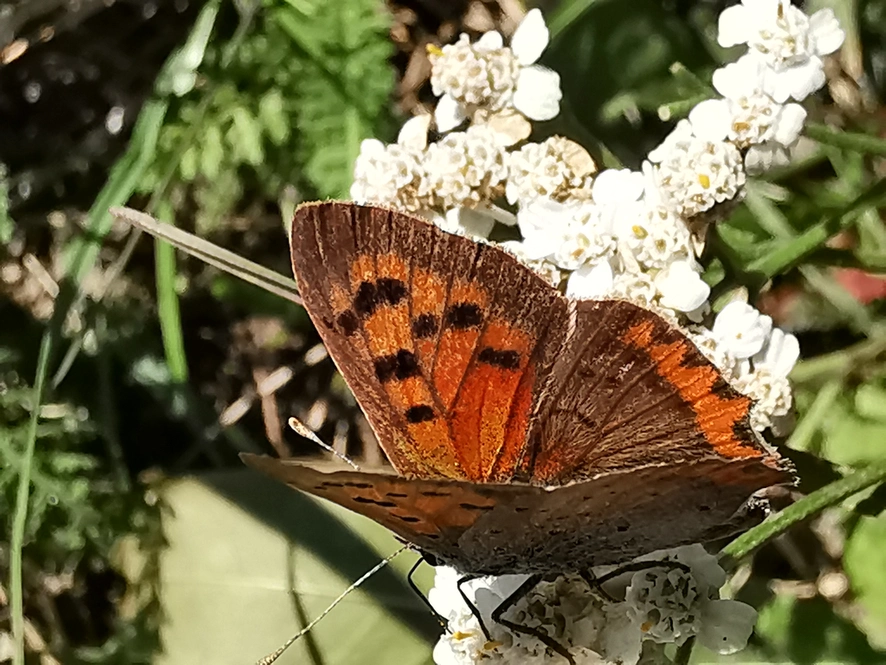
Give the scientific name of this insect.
Lycaena phlaeas
